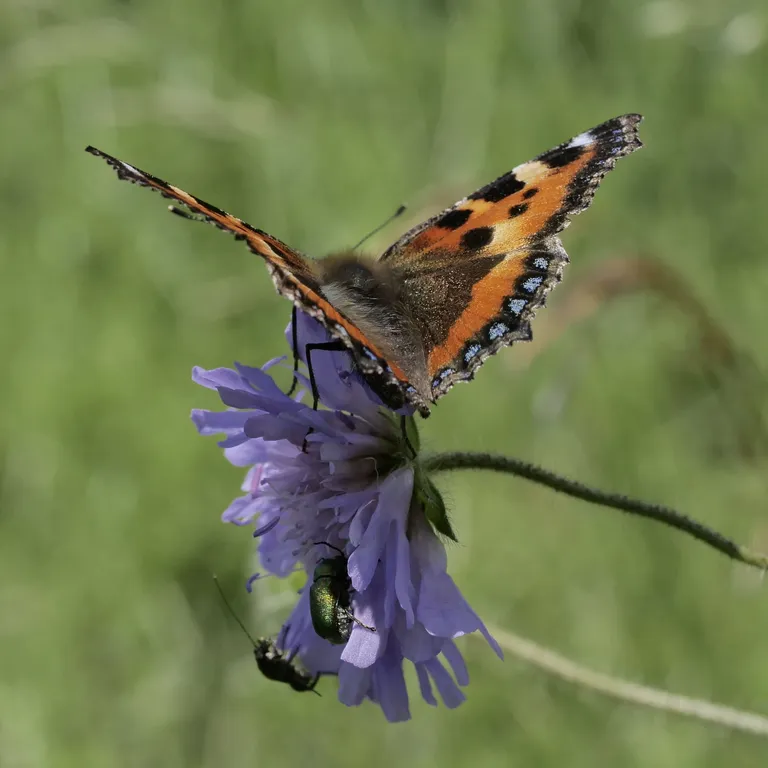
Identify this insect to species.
Aglais urticae
